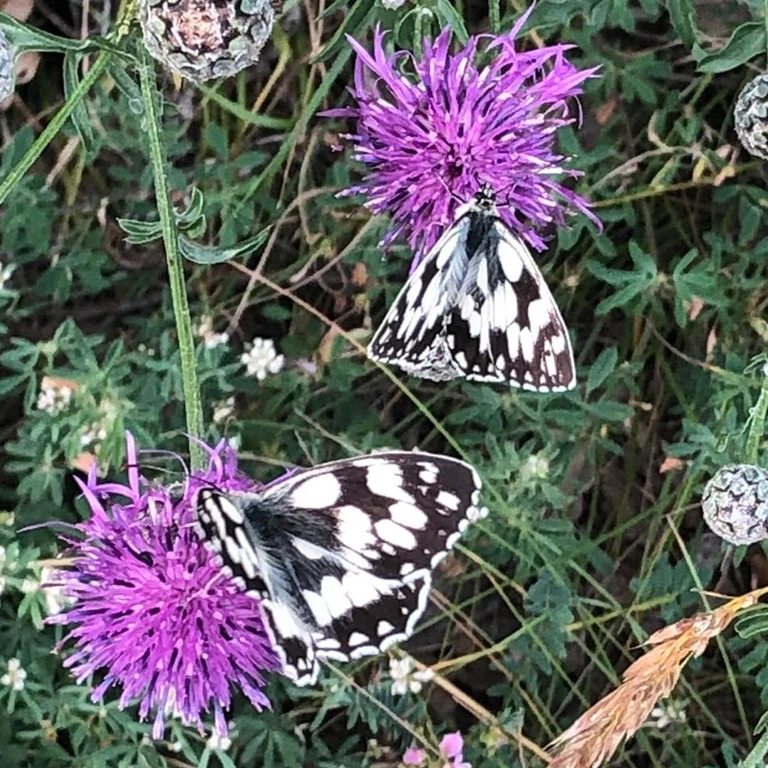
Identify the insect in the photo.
Melanargia galathea
